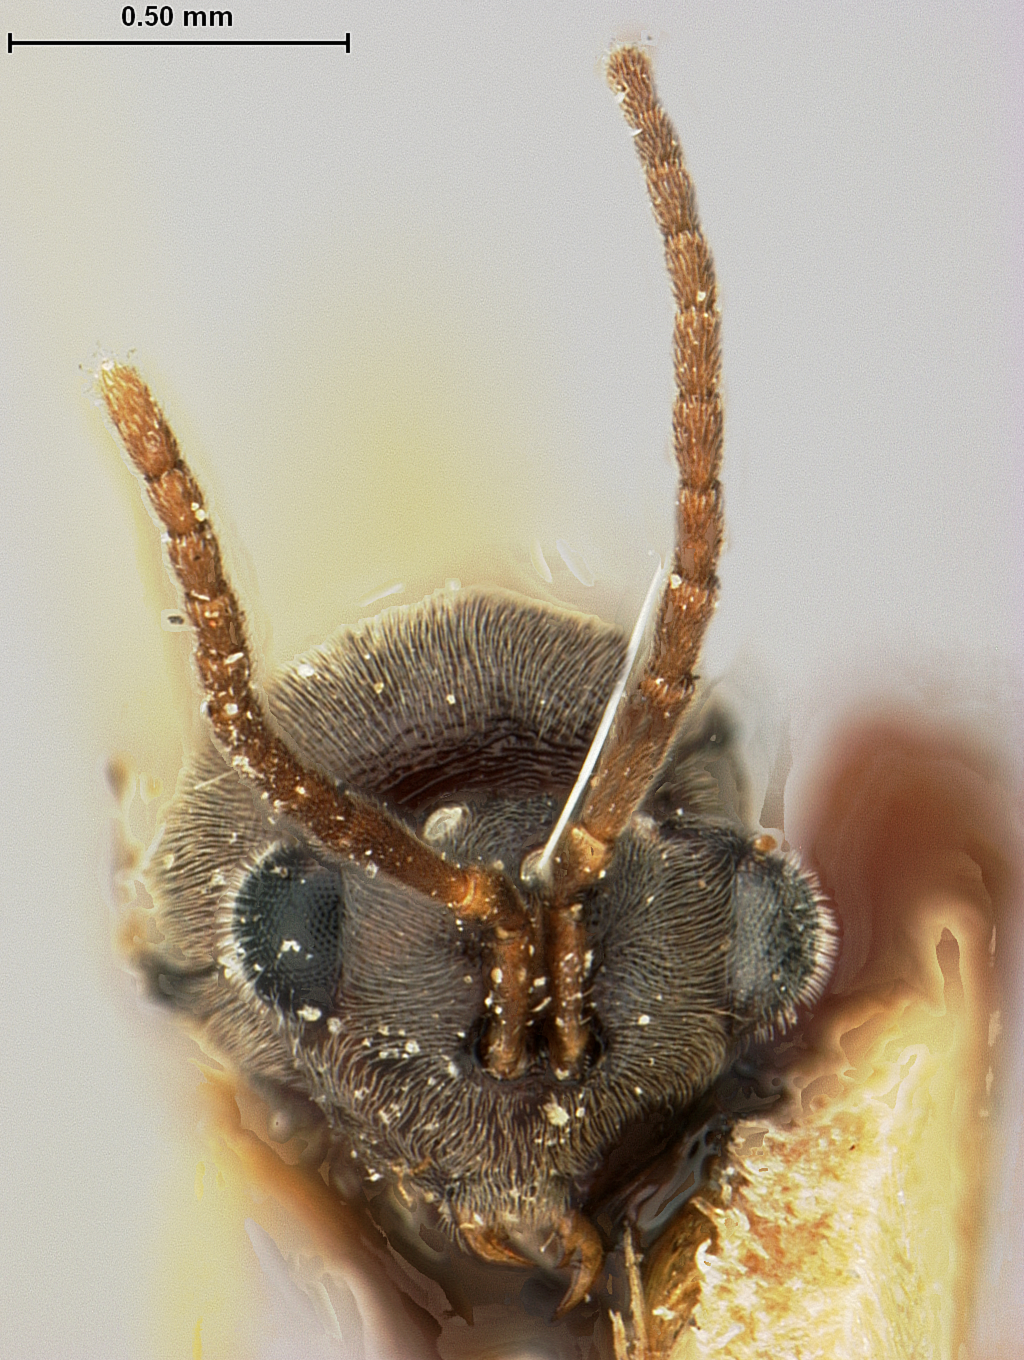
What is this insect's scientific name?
Stilbula montana
